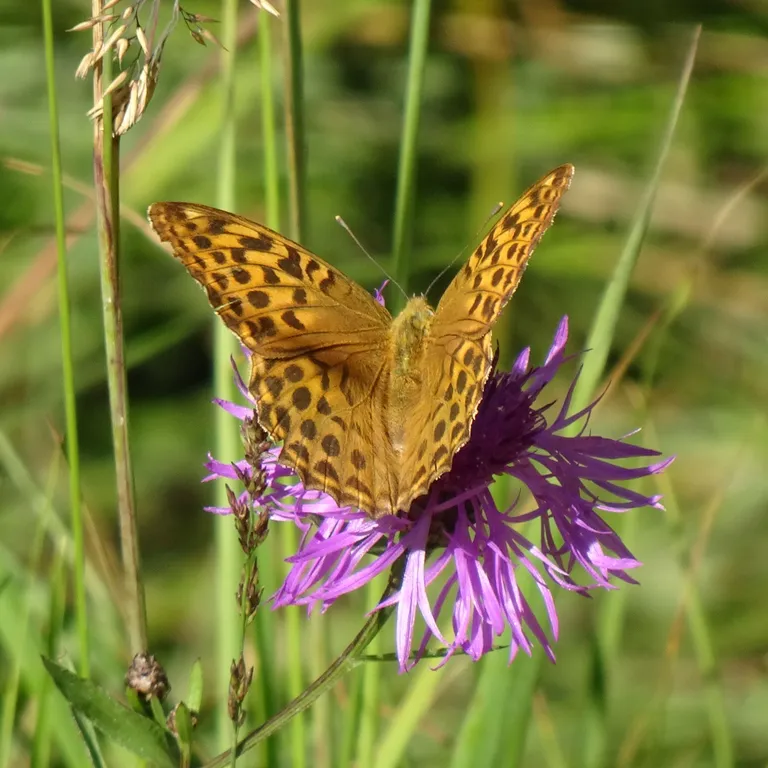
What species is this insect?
Argynnis paphia
